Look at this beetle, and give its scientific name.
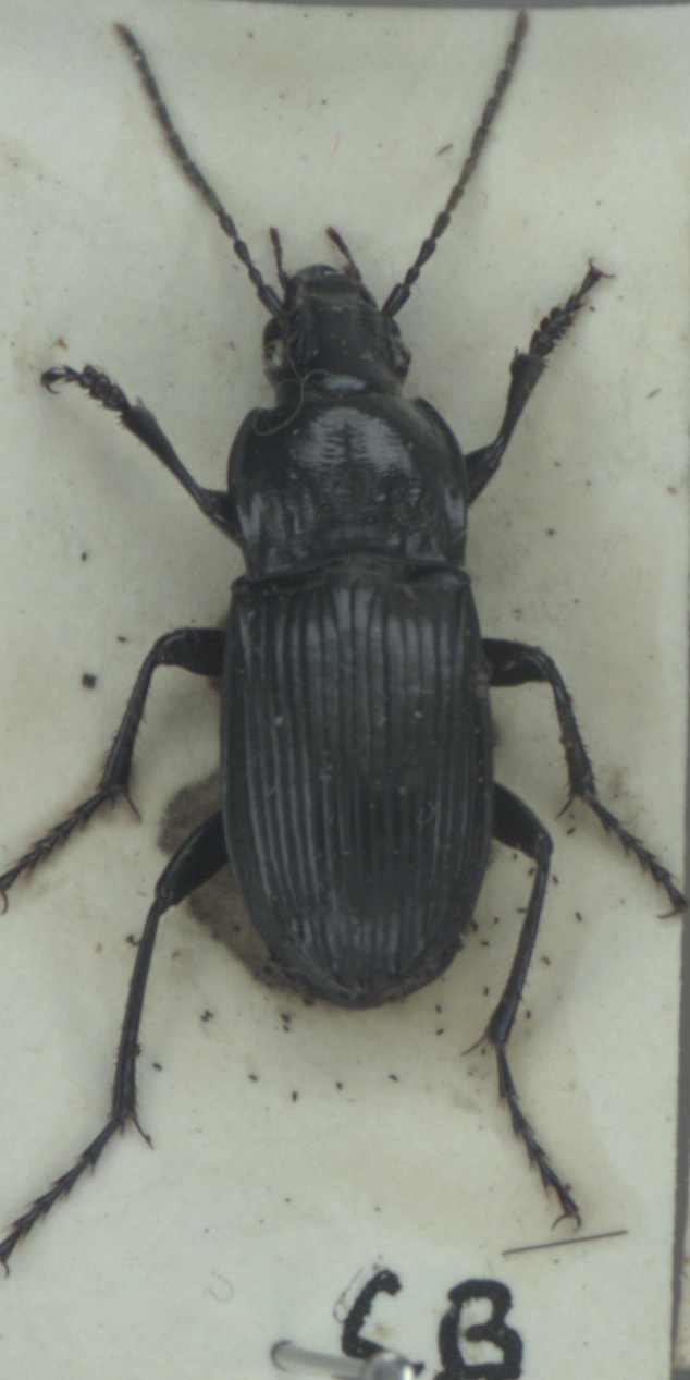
Abax parallelepipedus
